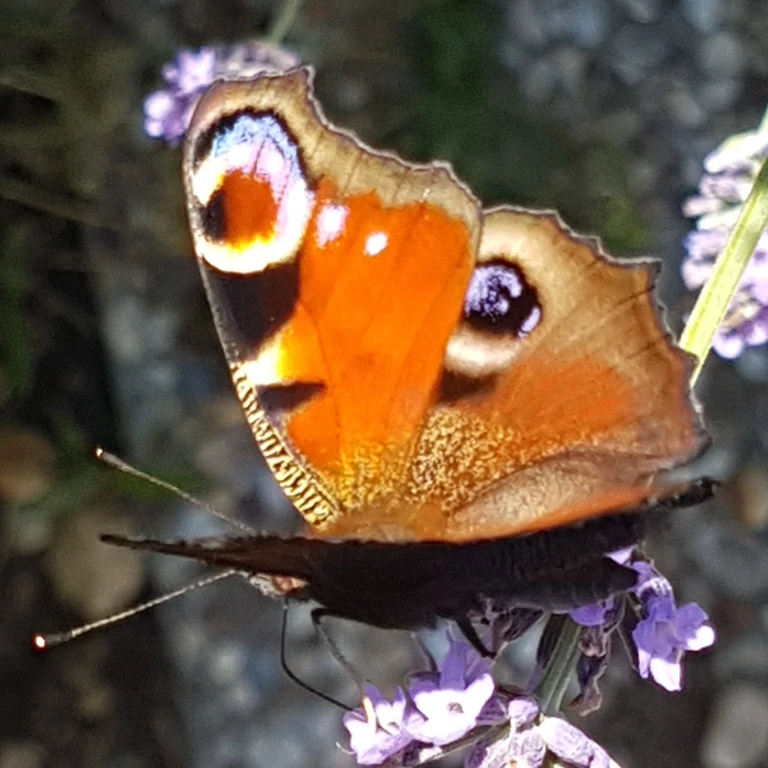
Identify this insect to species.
Aglais io
